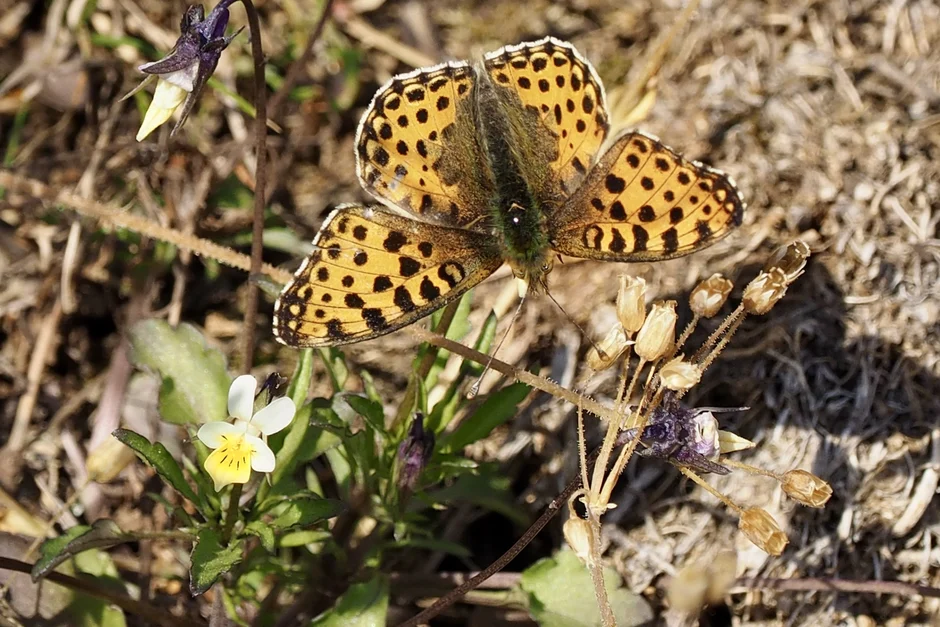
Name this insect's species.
Issoria lathonia
